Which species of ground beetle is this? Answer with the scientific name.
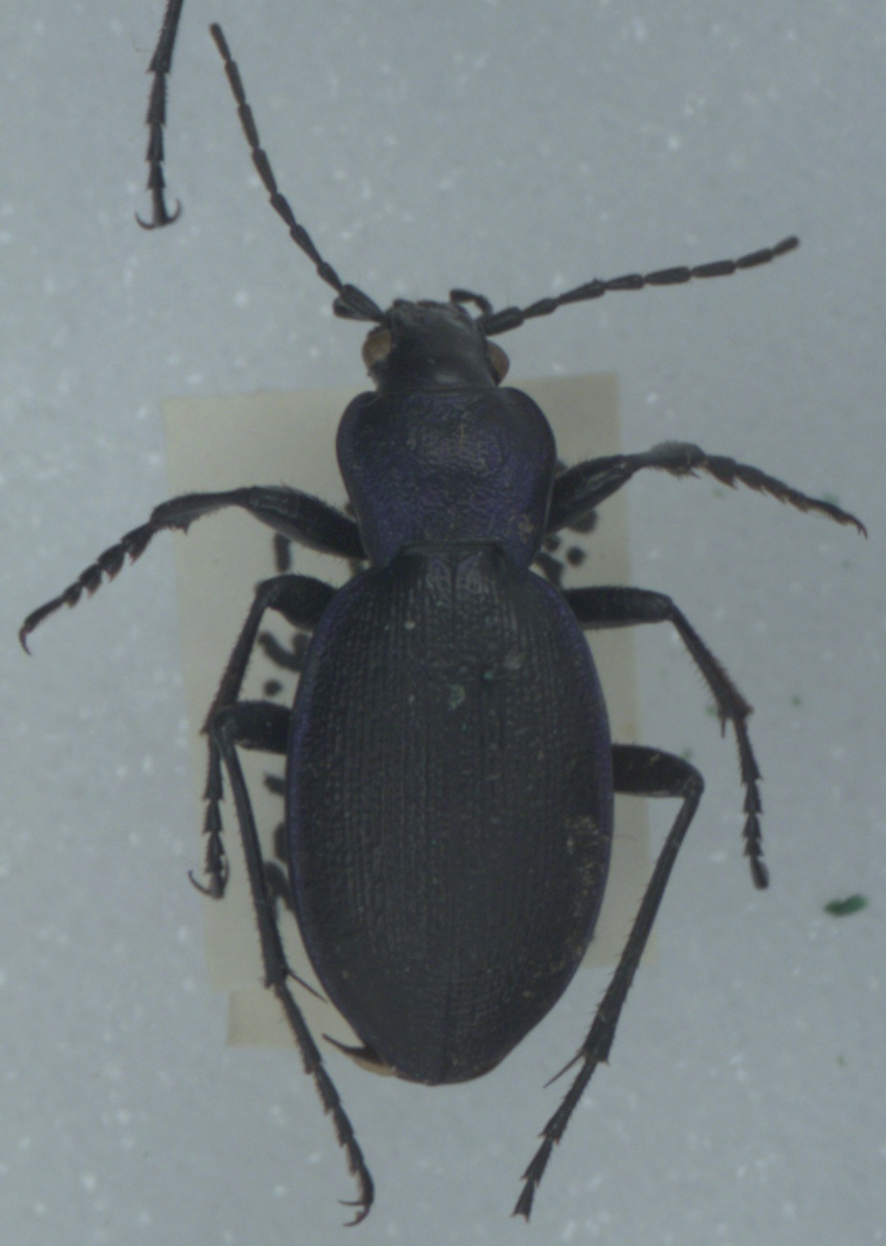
Carabus problematicus
